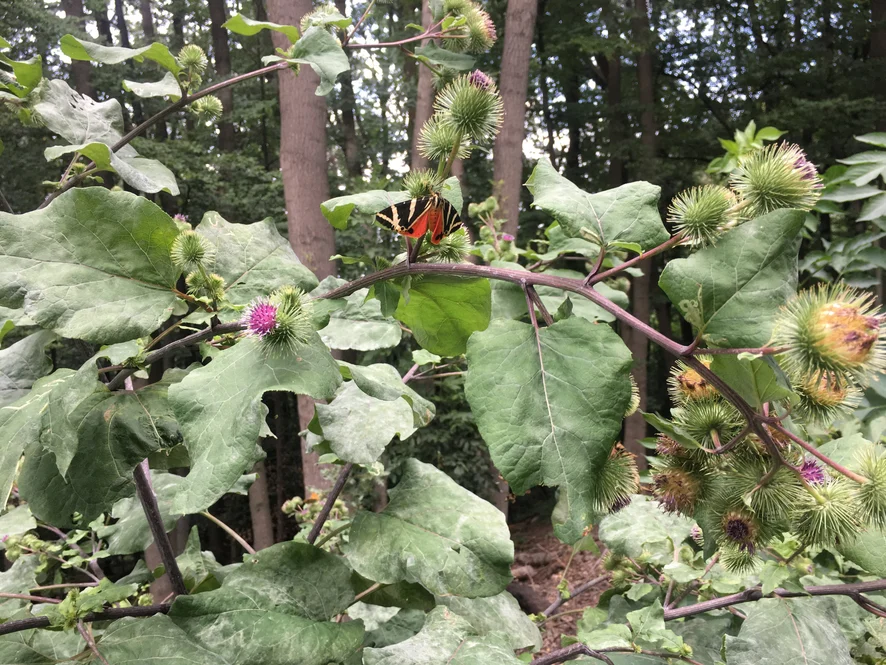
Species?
Euplagia quadripunctaria
